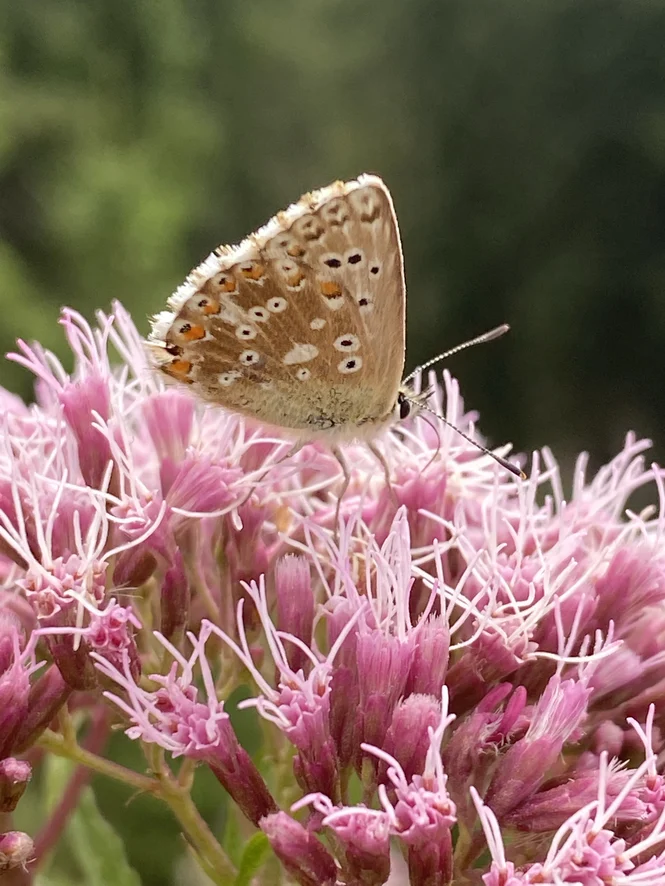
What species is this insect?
Lysandra coridon
